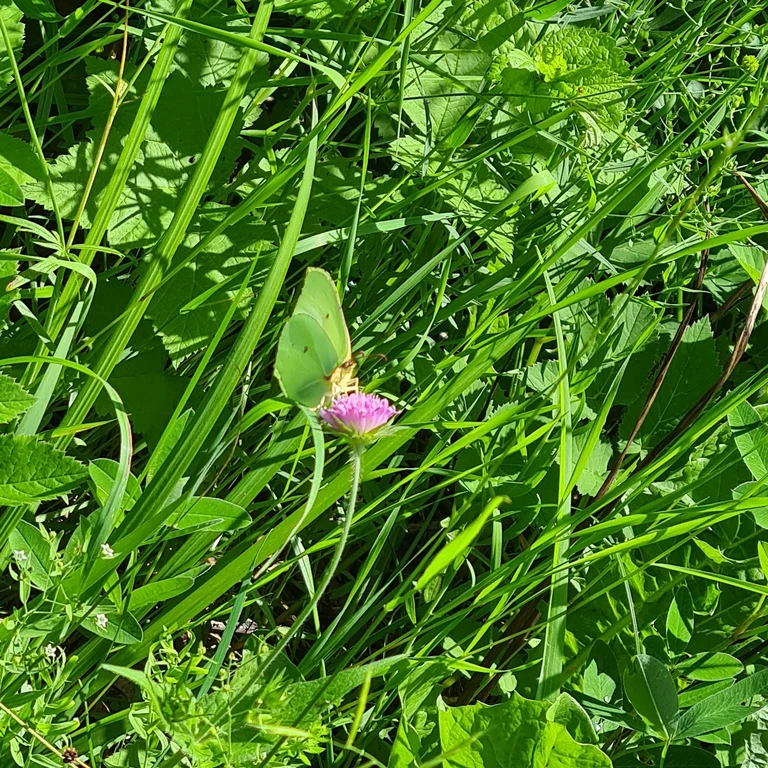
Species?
Gonepteryx rhamni
